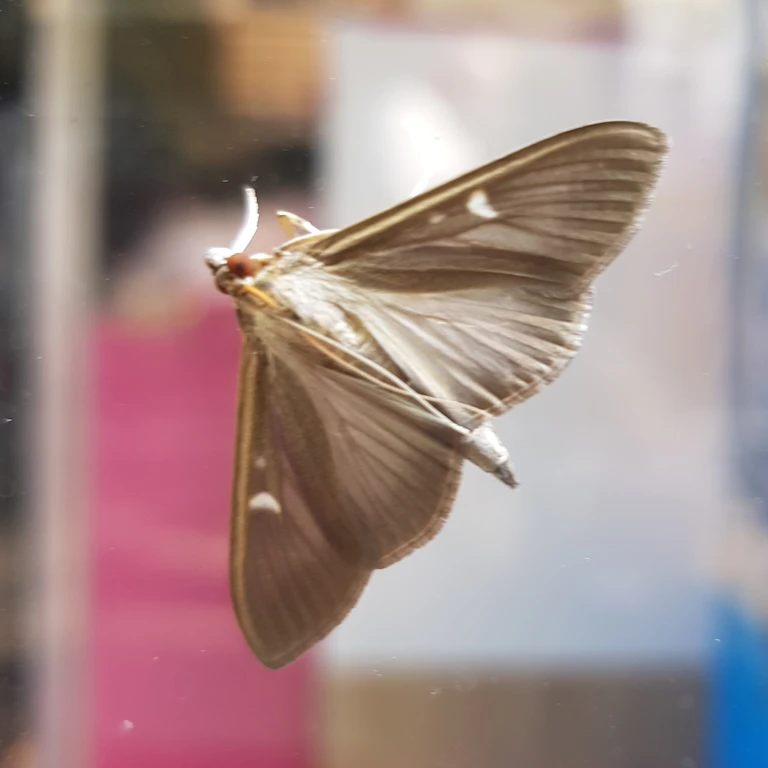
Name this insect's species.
Cydalima perspectalis
